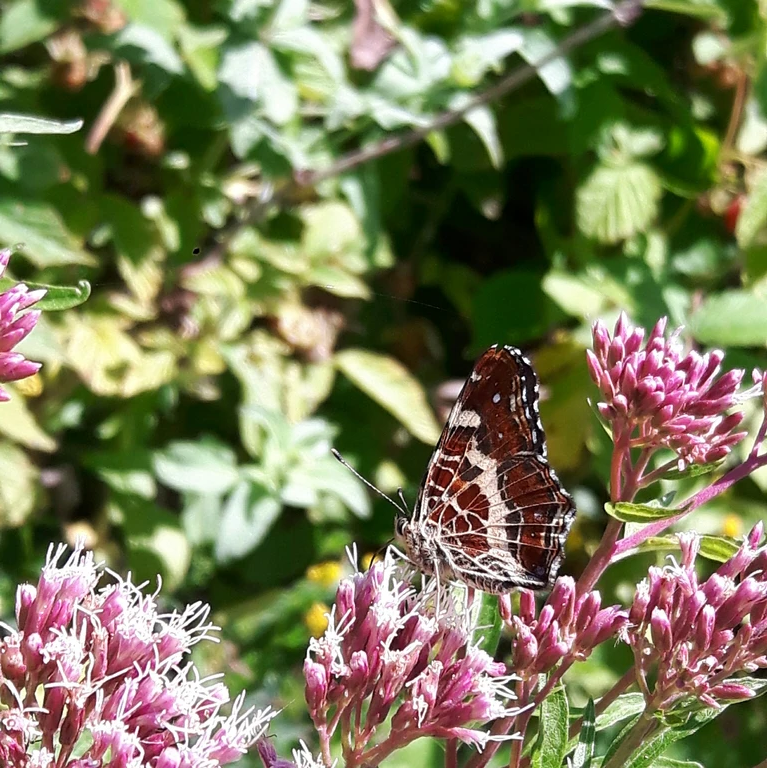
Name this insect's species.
Araschnia levana
